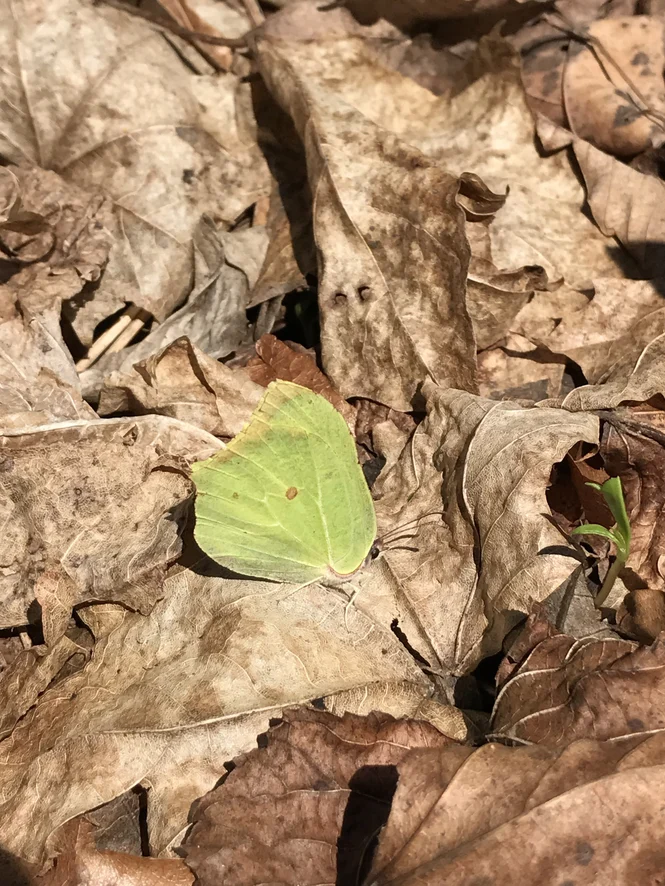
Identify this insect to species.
Gonepteryx rhamni
